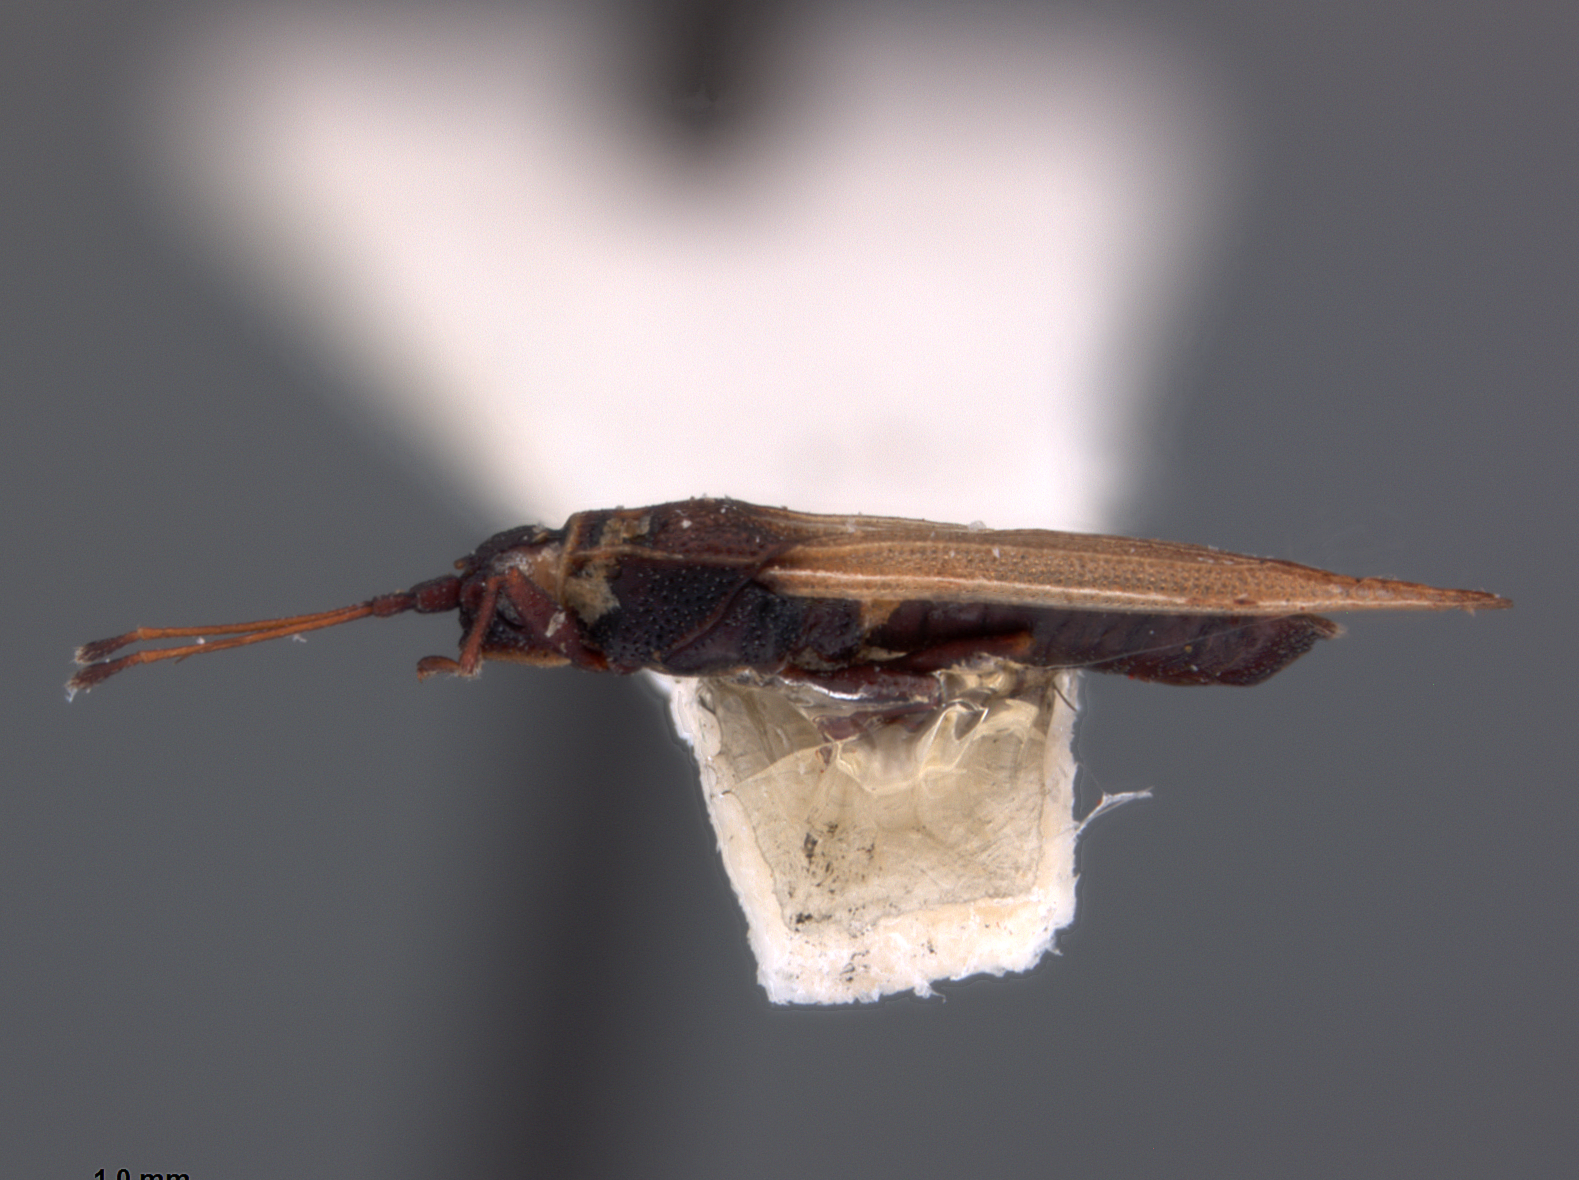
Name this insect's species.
Baichila vulsa
